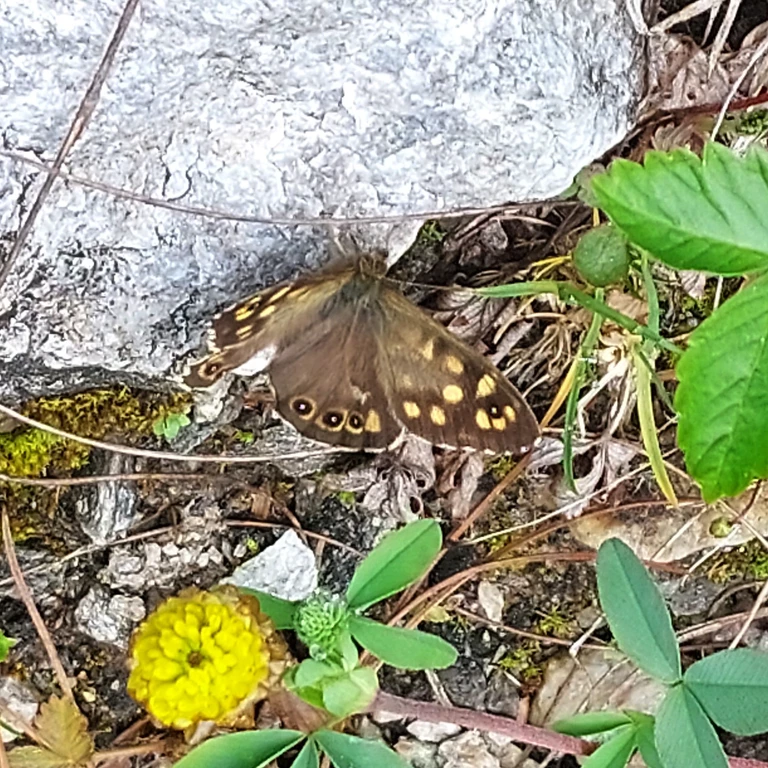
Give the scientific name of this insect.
Pararge aegeria
